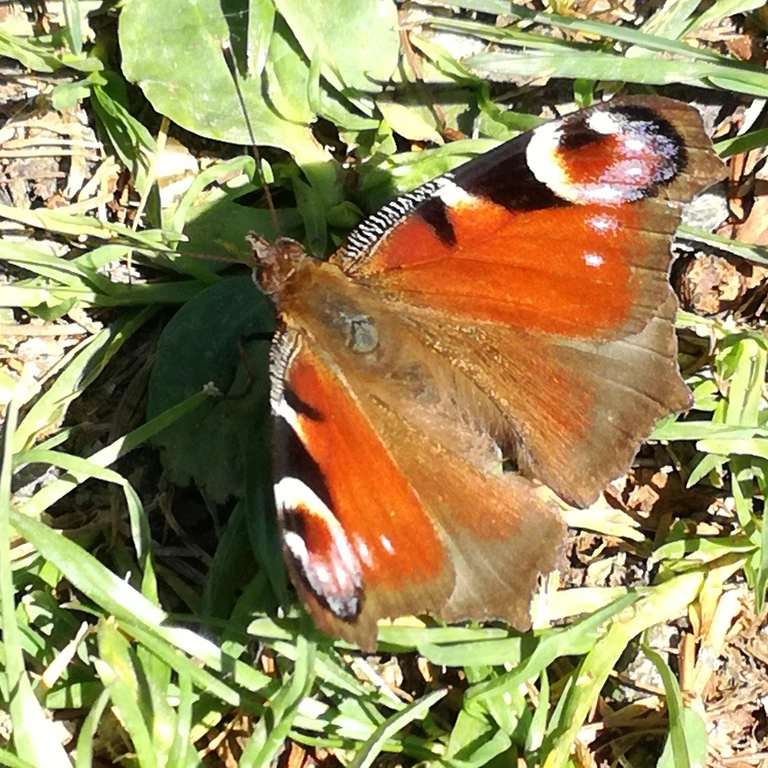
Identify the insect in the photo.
Aglais io
